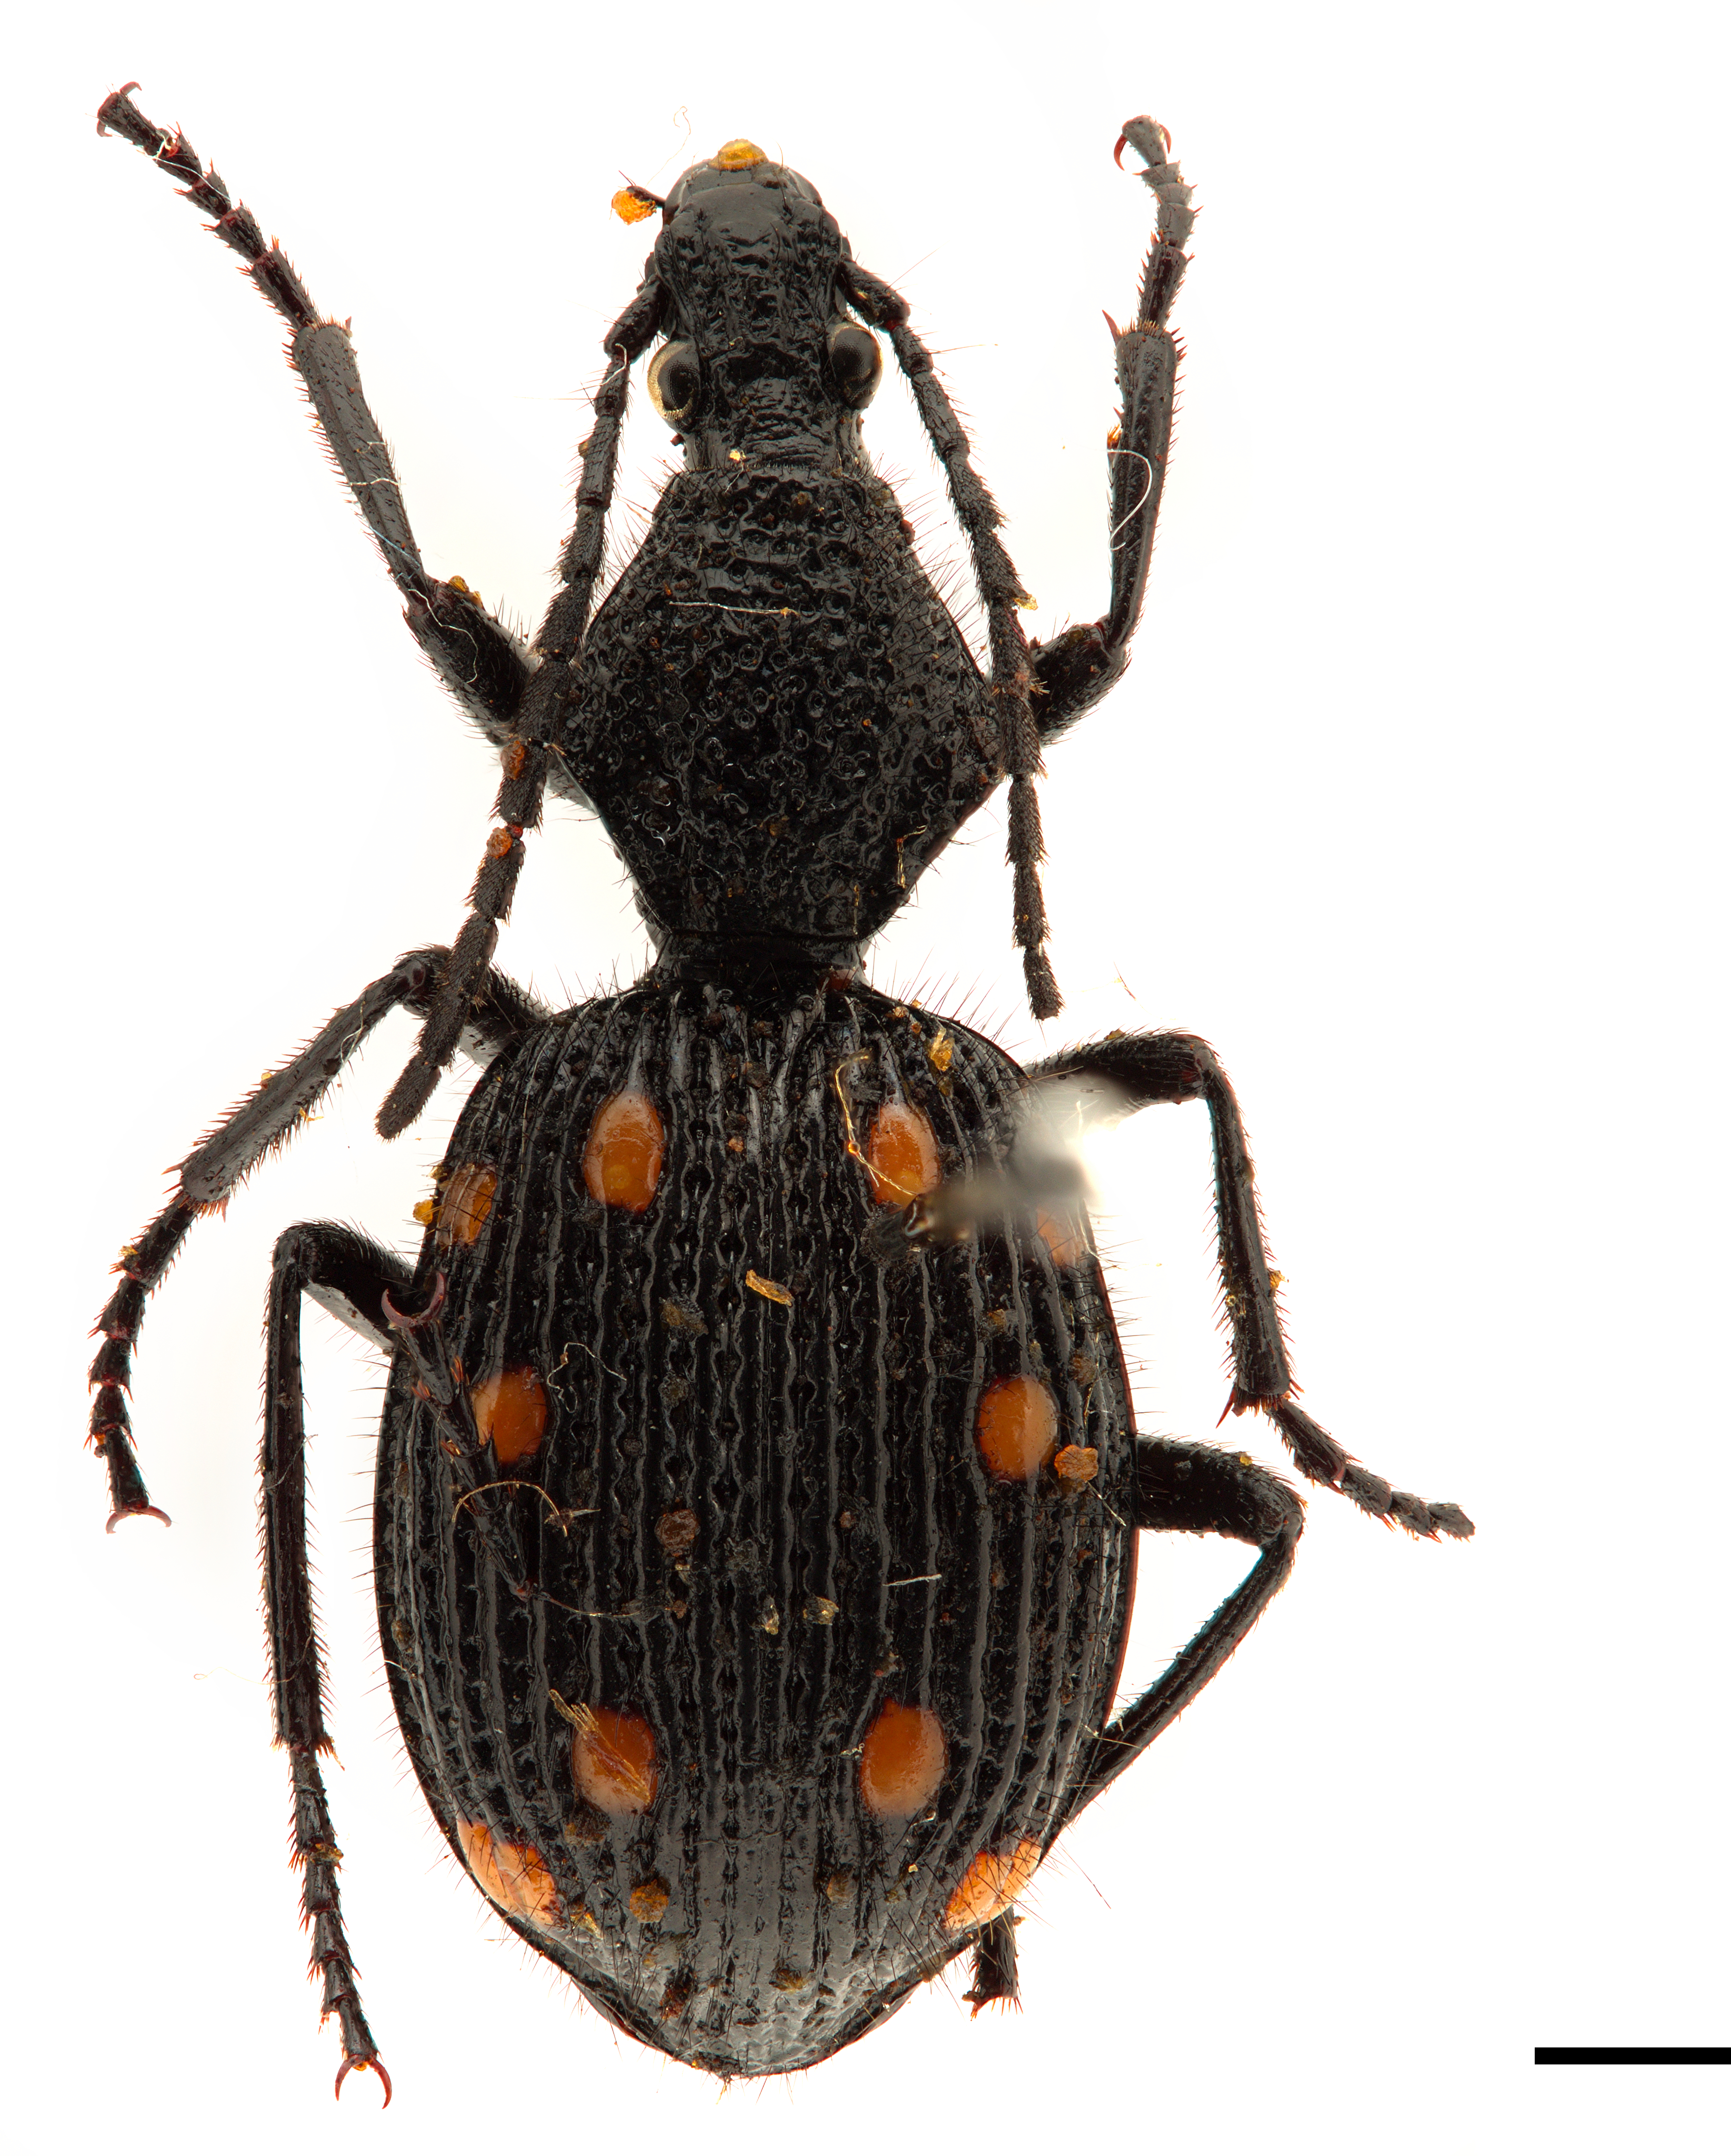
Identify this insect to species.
Psecadius eustalactus
